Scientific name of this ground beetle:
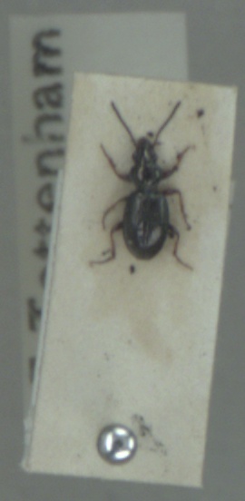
Bembidion lampros
